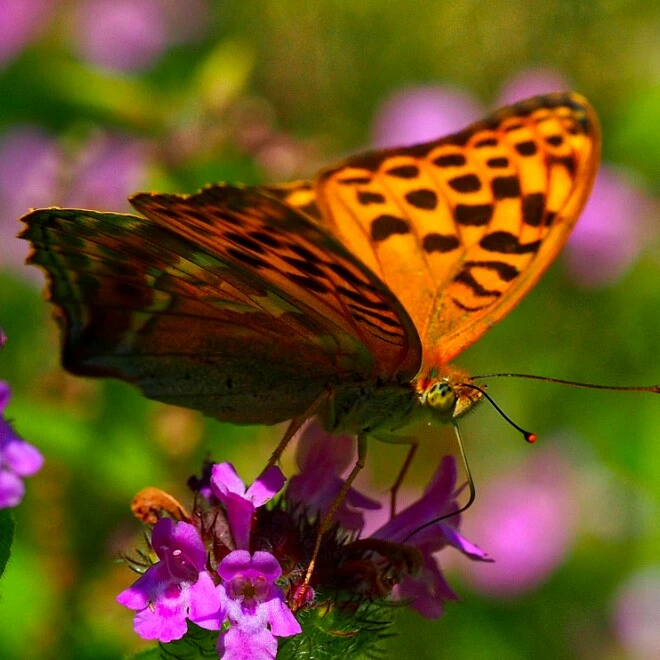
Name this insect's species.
Argynnis paphia
